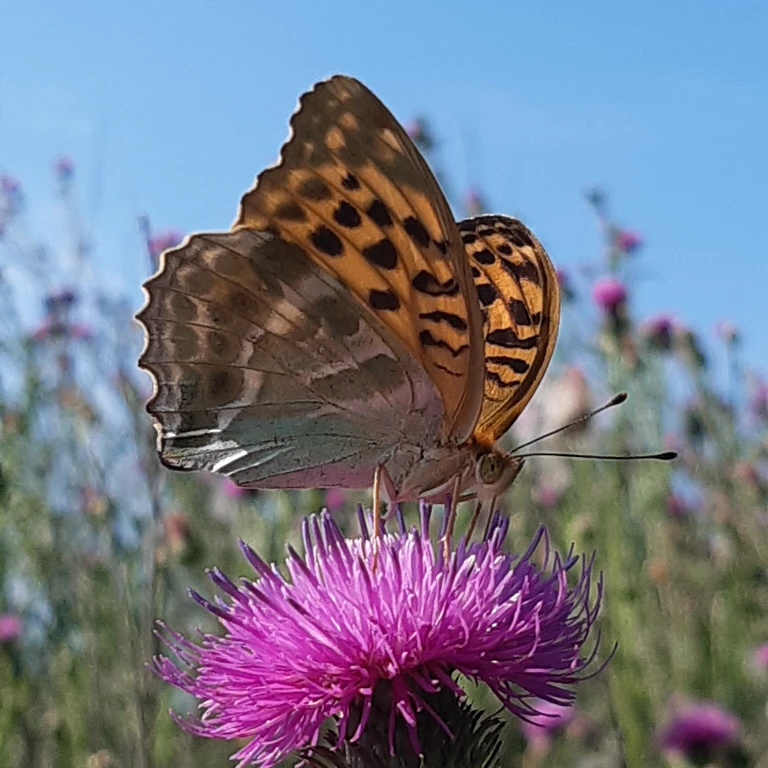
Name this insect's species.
Argynnis paphia
